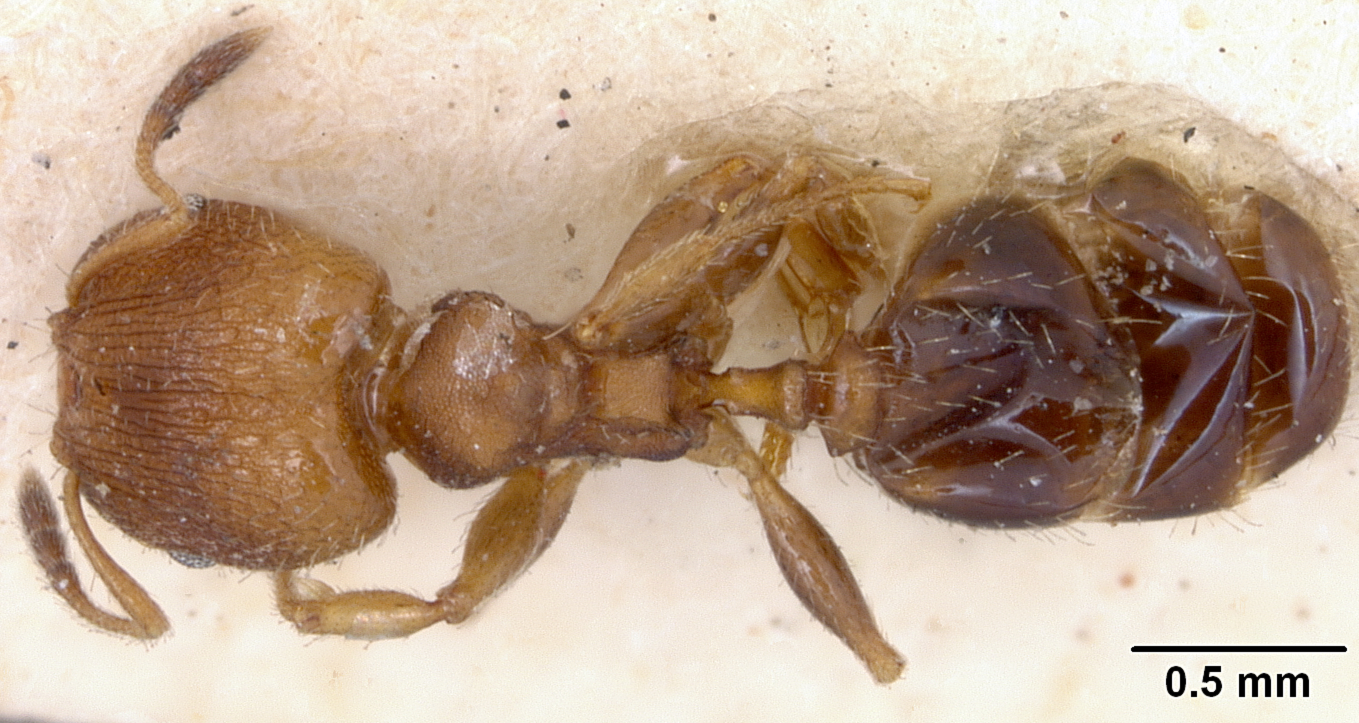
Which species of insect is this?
Pheidole metallescens
